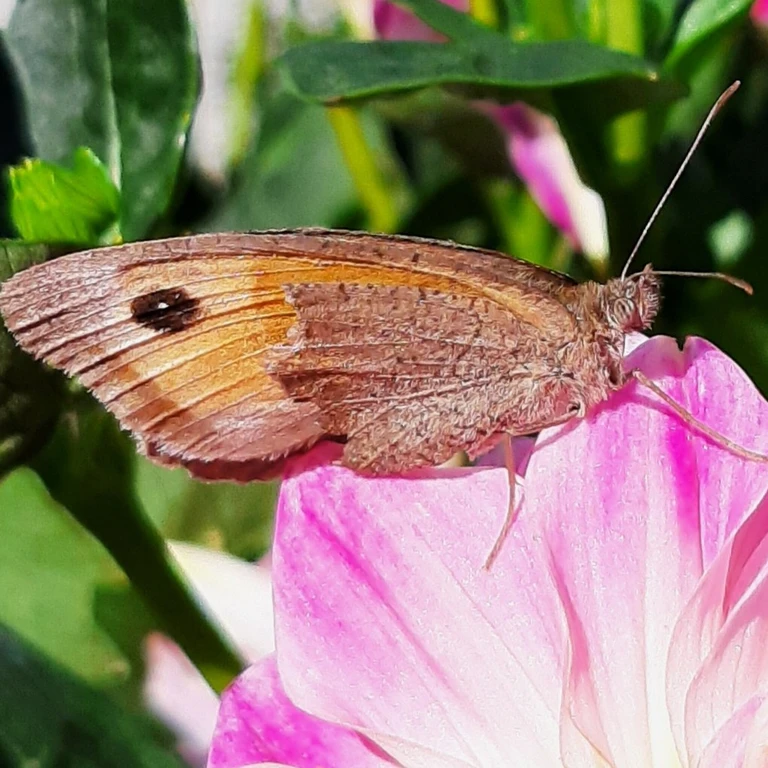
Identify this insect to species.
Maniola jurtina
